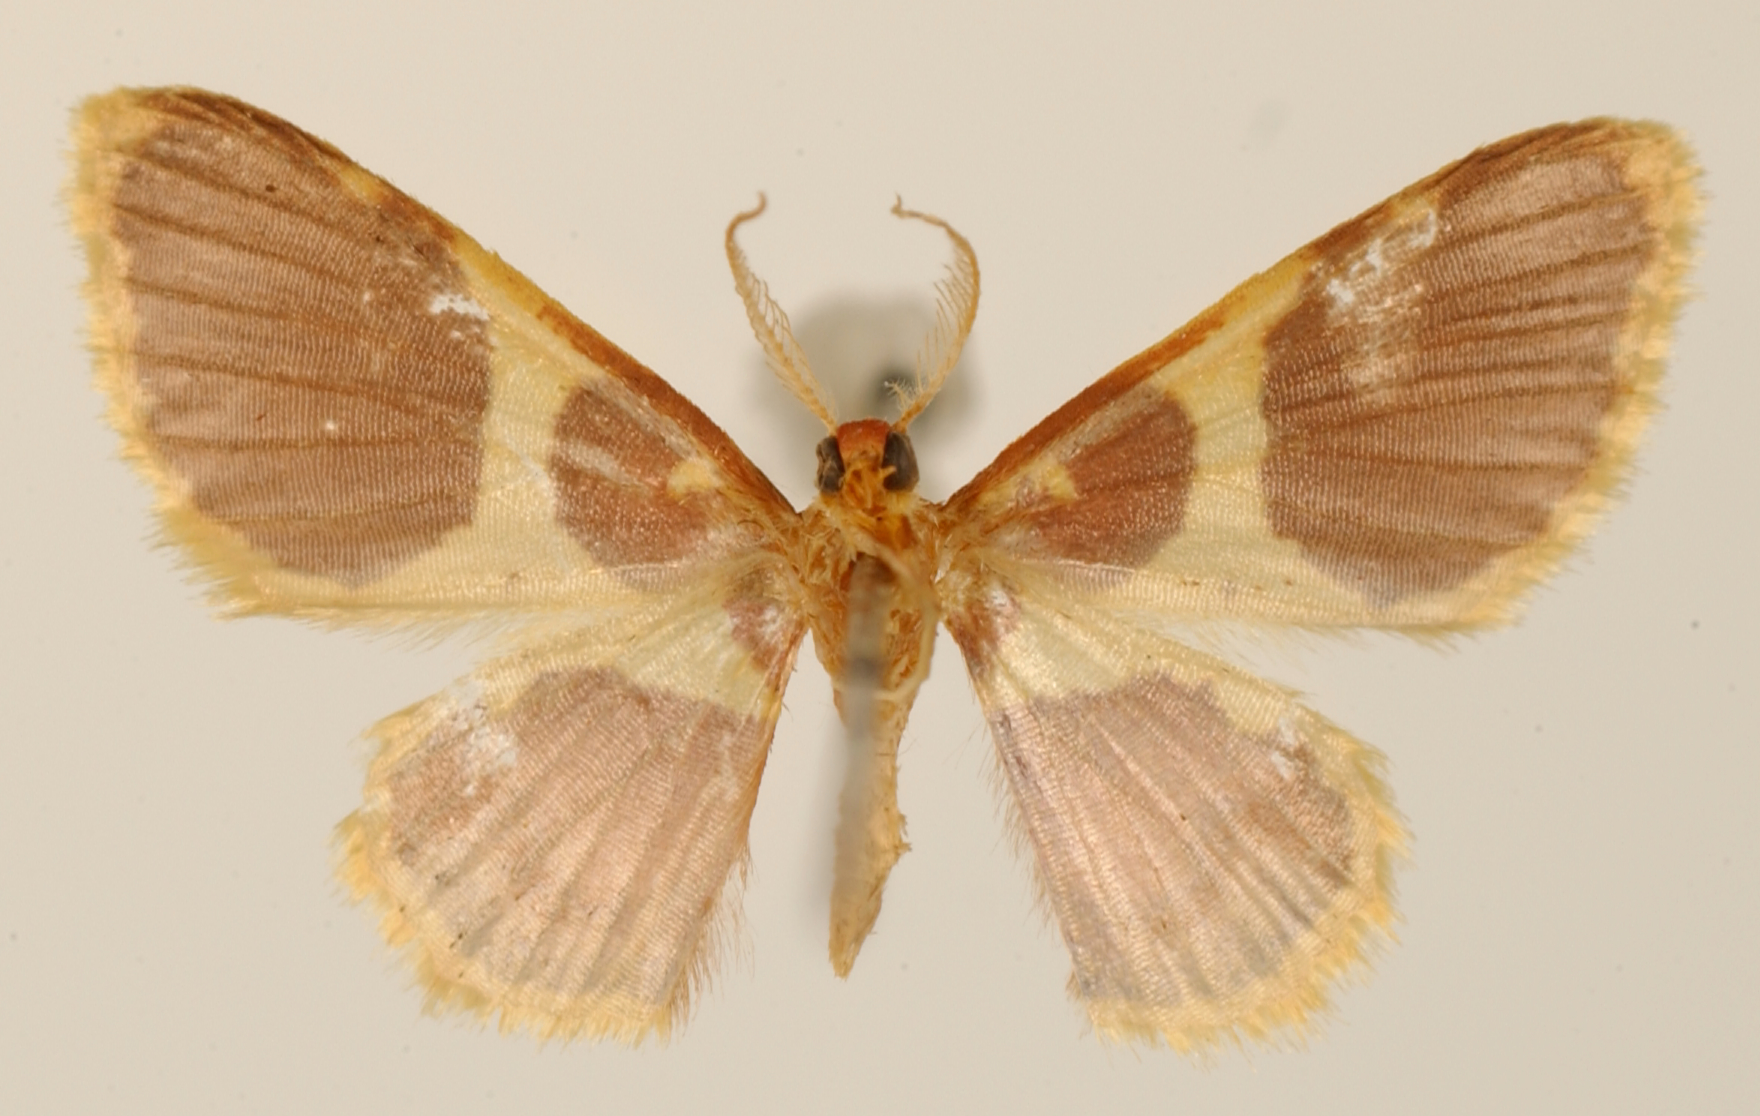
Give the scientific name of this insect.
Cambogia scama
